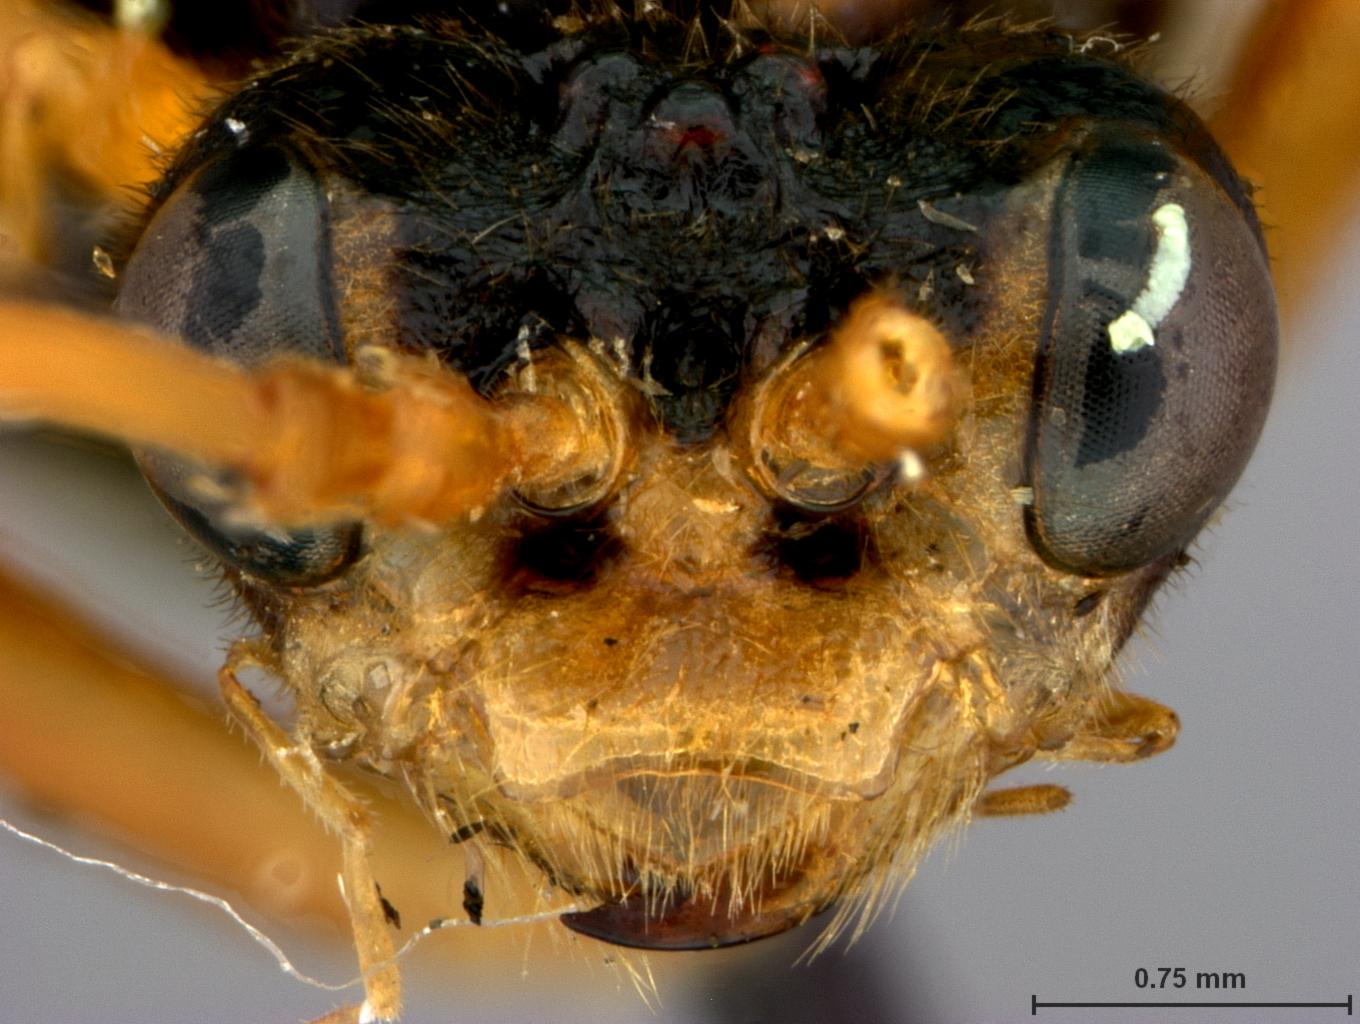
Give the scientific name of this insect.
Aglaostigma sinensis
